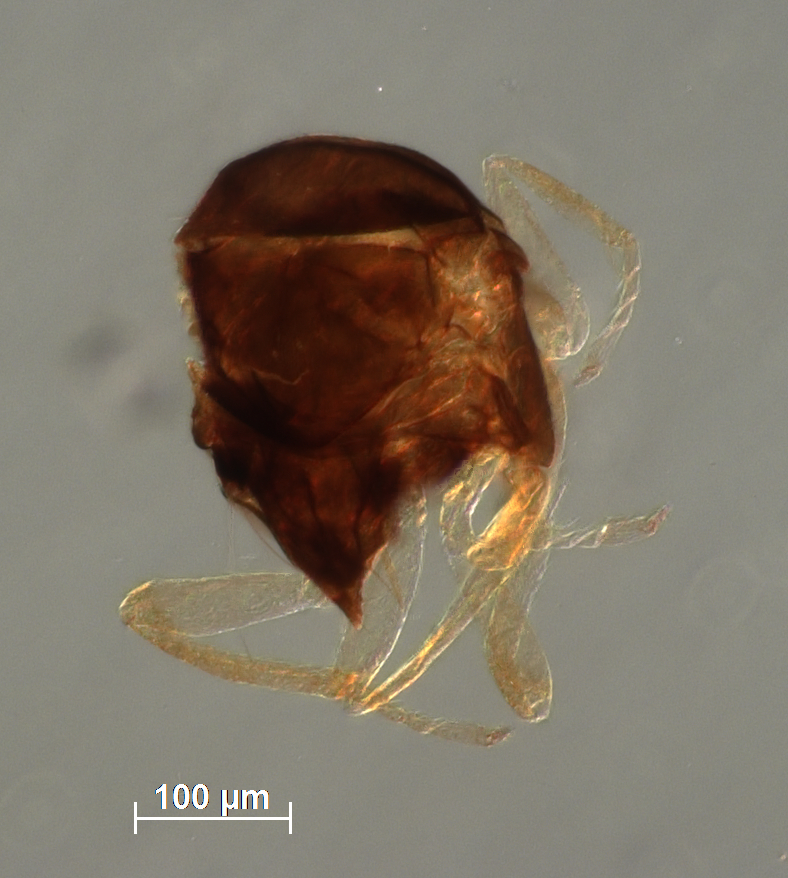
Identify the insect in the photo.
Arrhenophagus albipes
